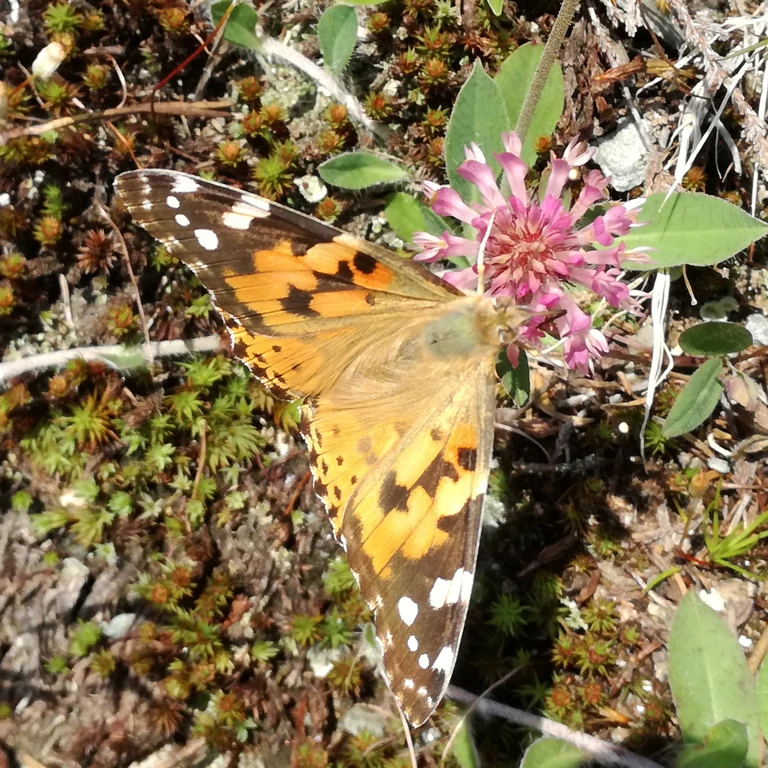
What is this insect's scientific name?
Vanessa cardui
